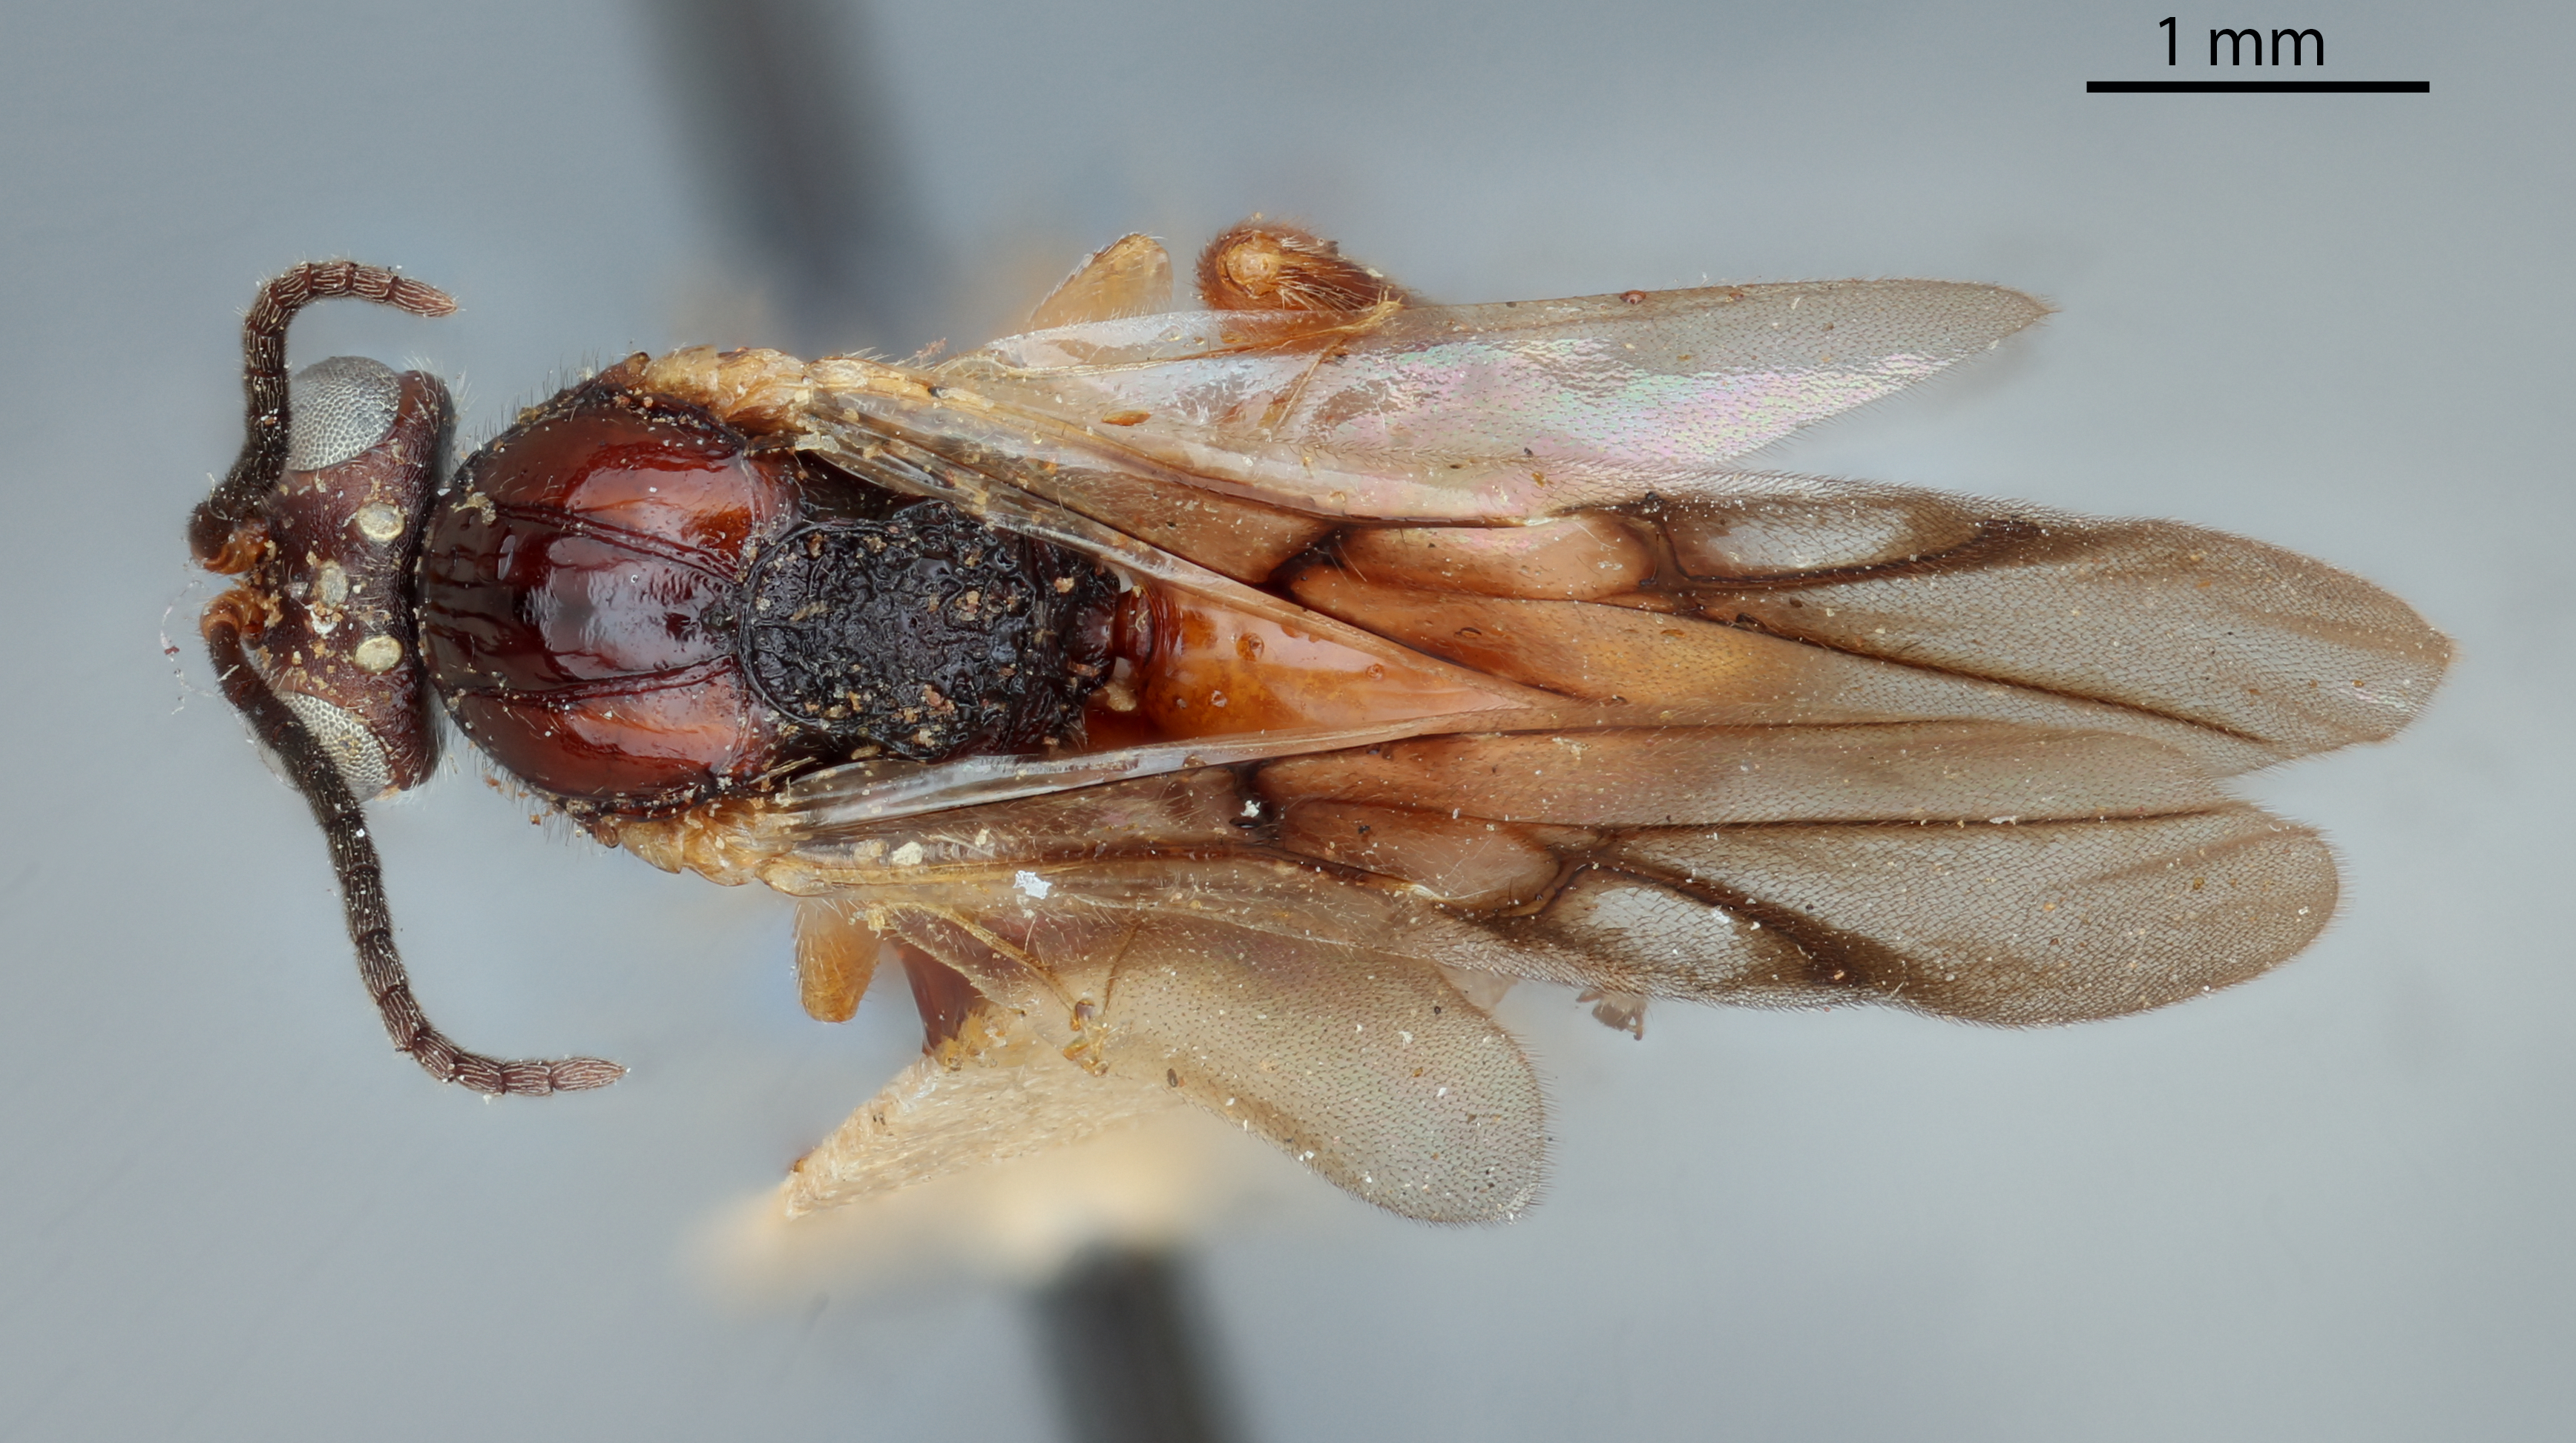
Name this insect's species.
Biorhiza ocala
